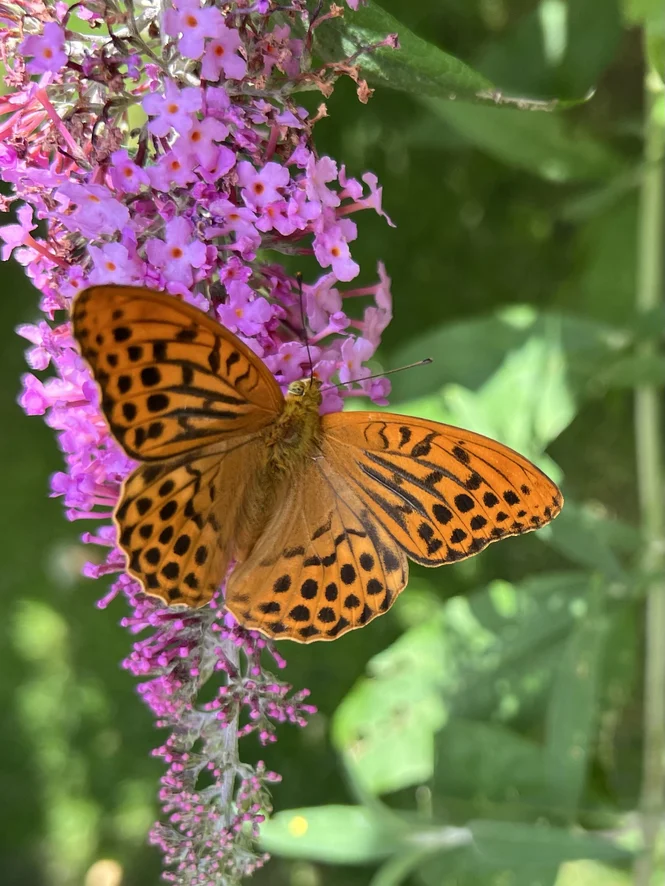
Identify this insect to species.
Argynnis paphia
